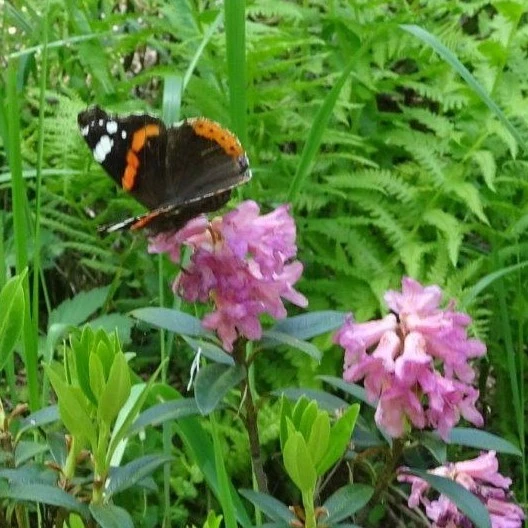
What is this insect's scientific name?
Vanessa atalanta
